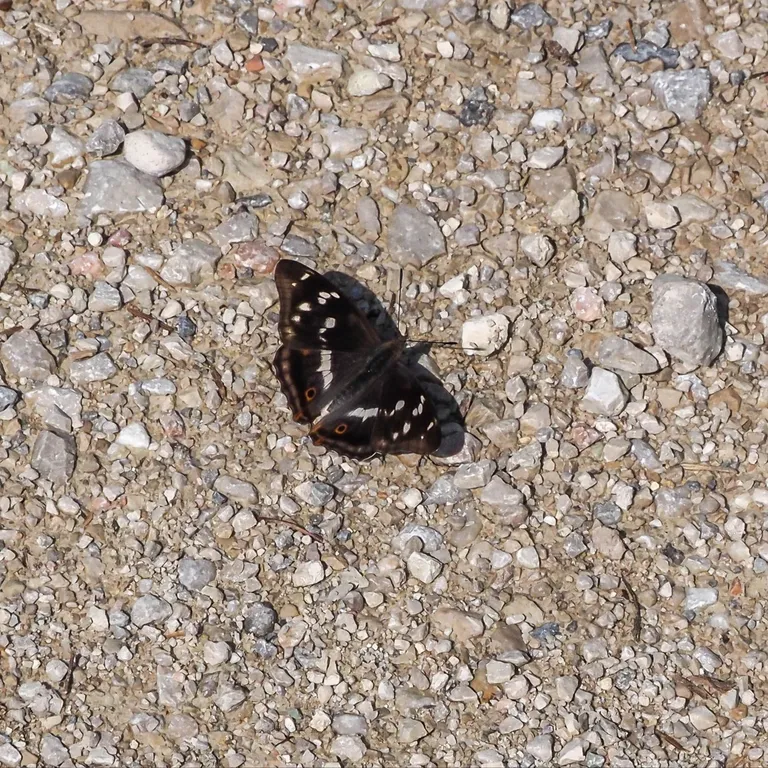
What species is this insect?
Apatura iris
